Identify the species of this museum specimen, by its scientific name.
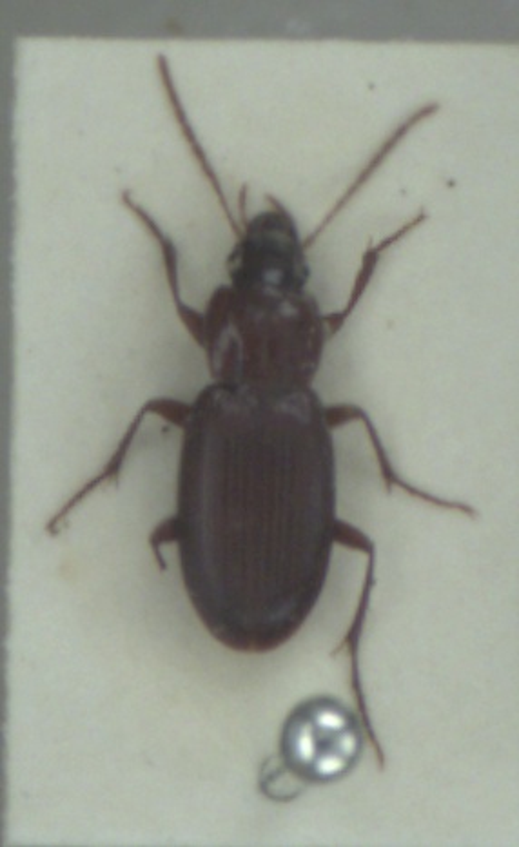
Platyderus depressus
